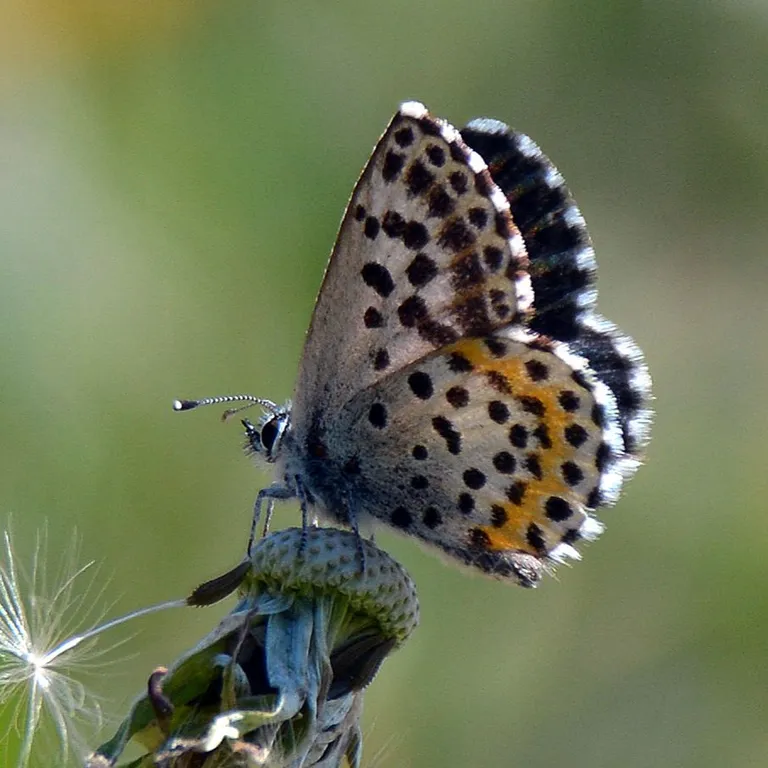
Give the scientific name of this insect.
Scolitantides orion
